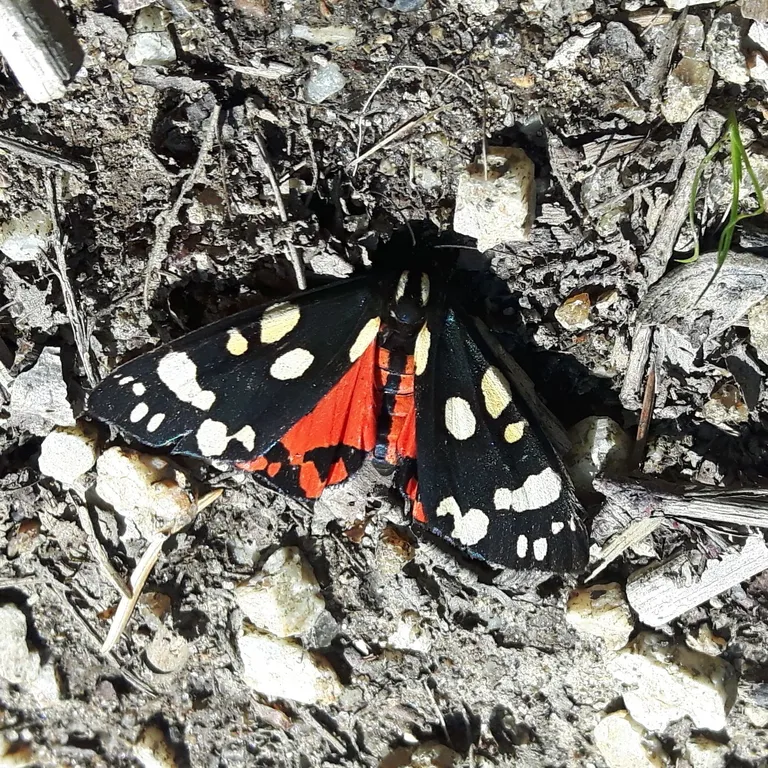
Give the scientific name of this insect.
Callimorpha dominula
